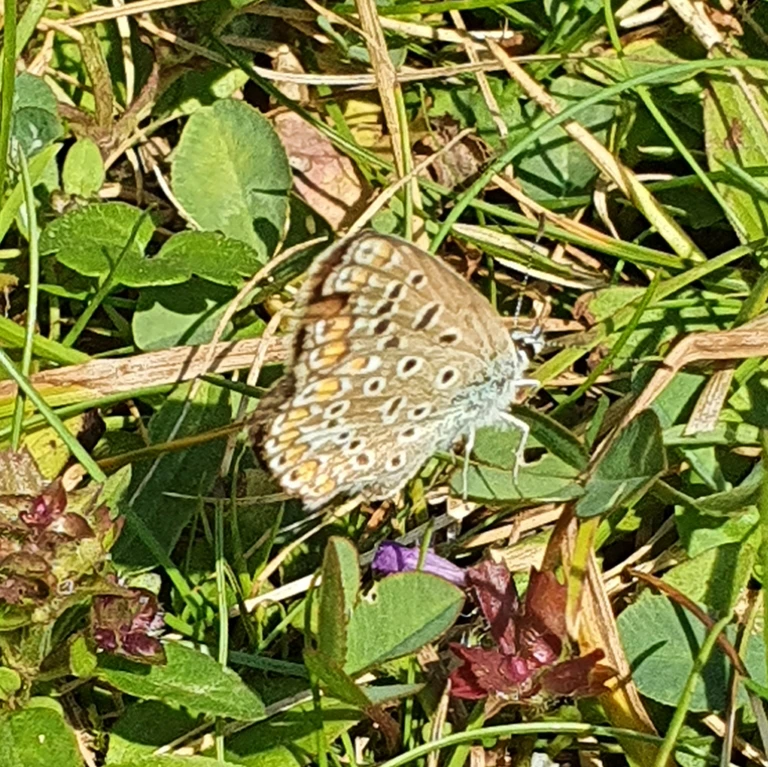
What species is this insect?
Polyommatus icarus
